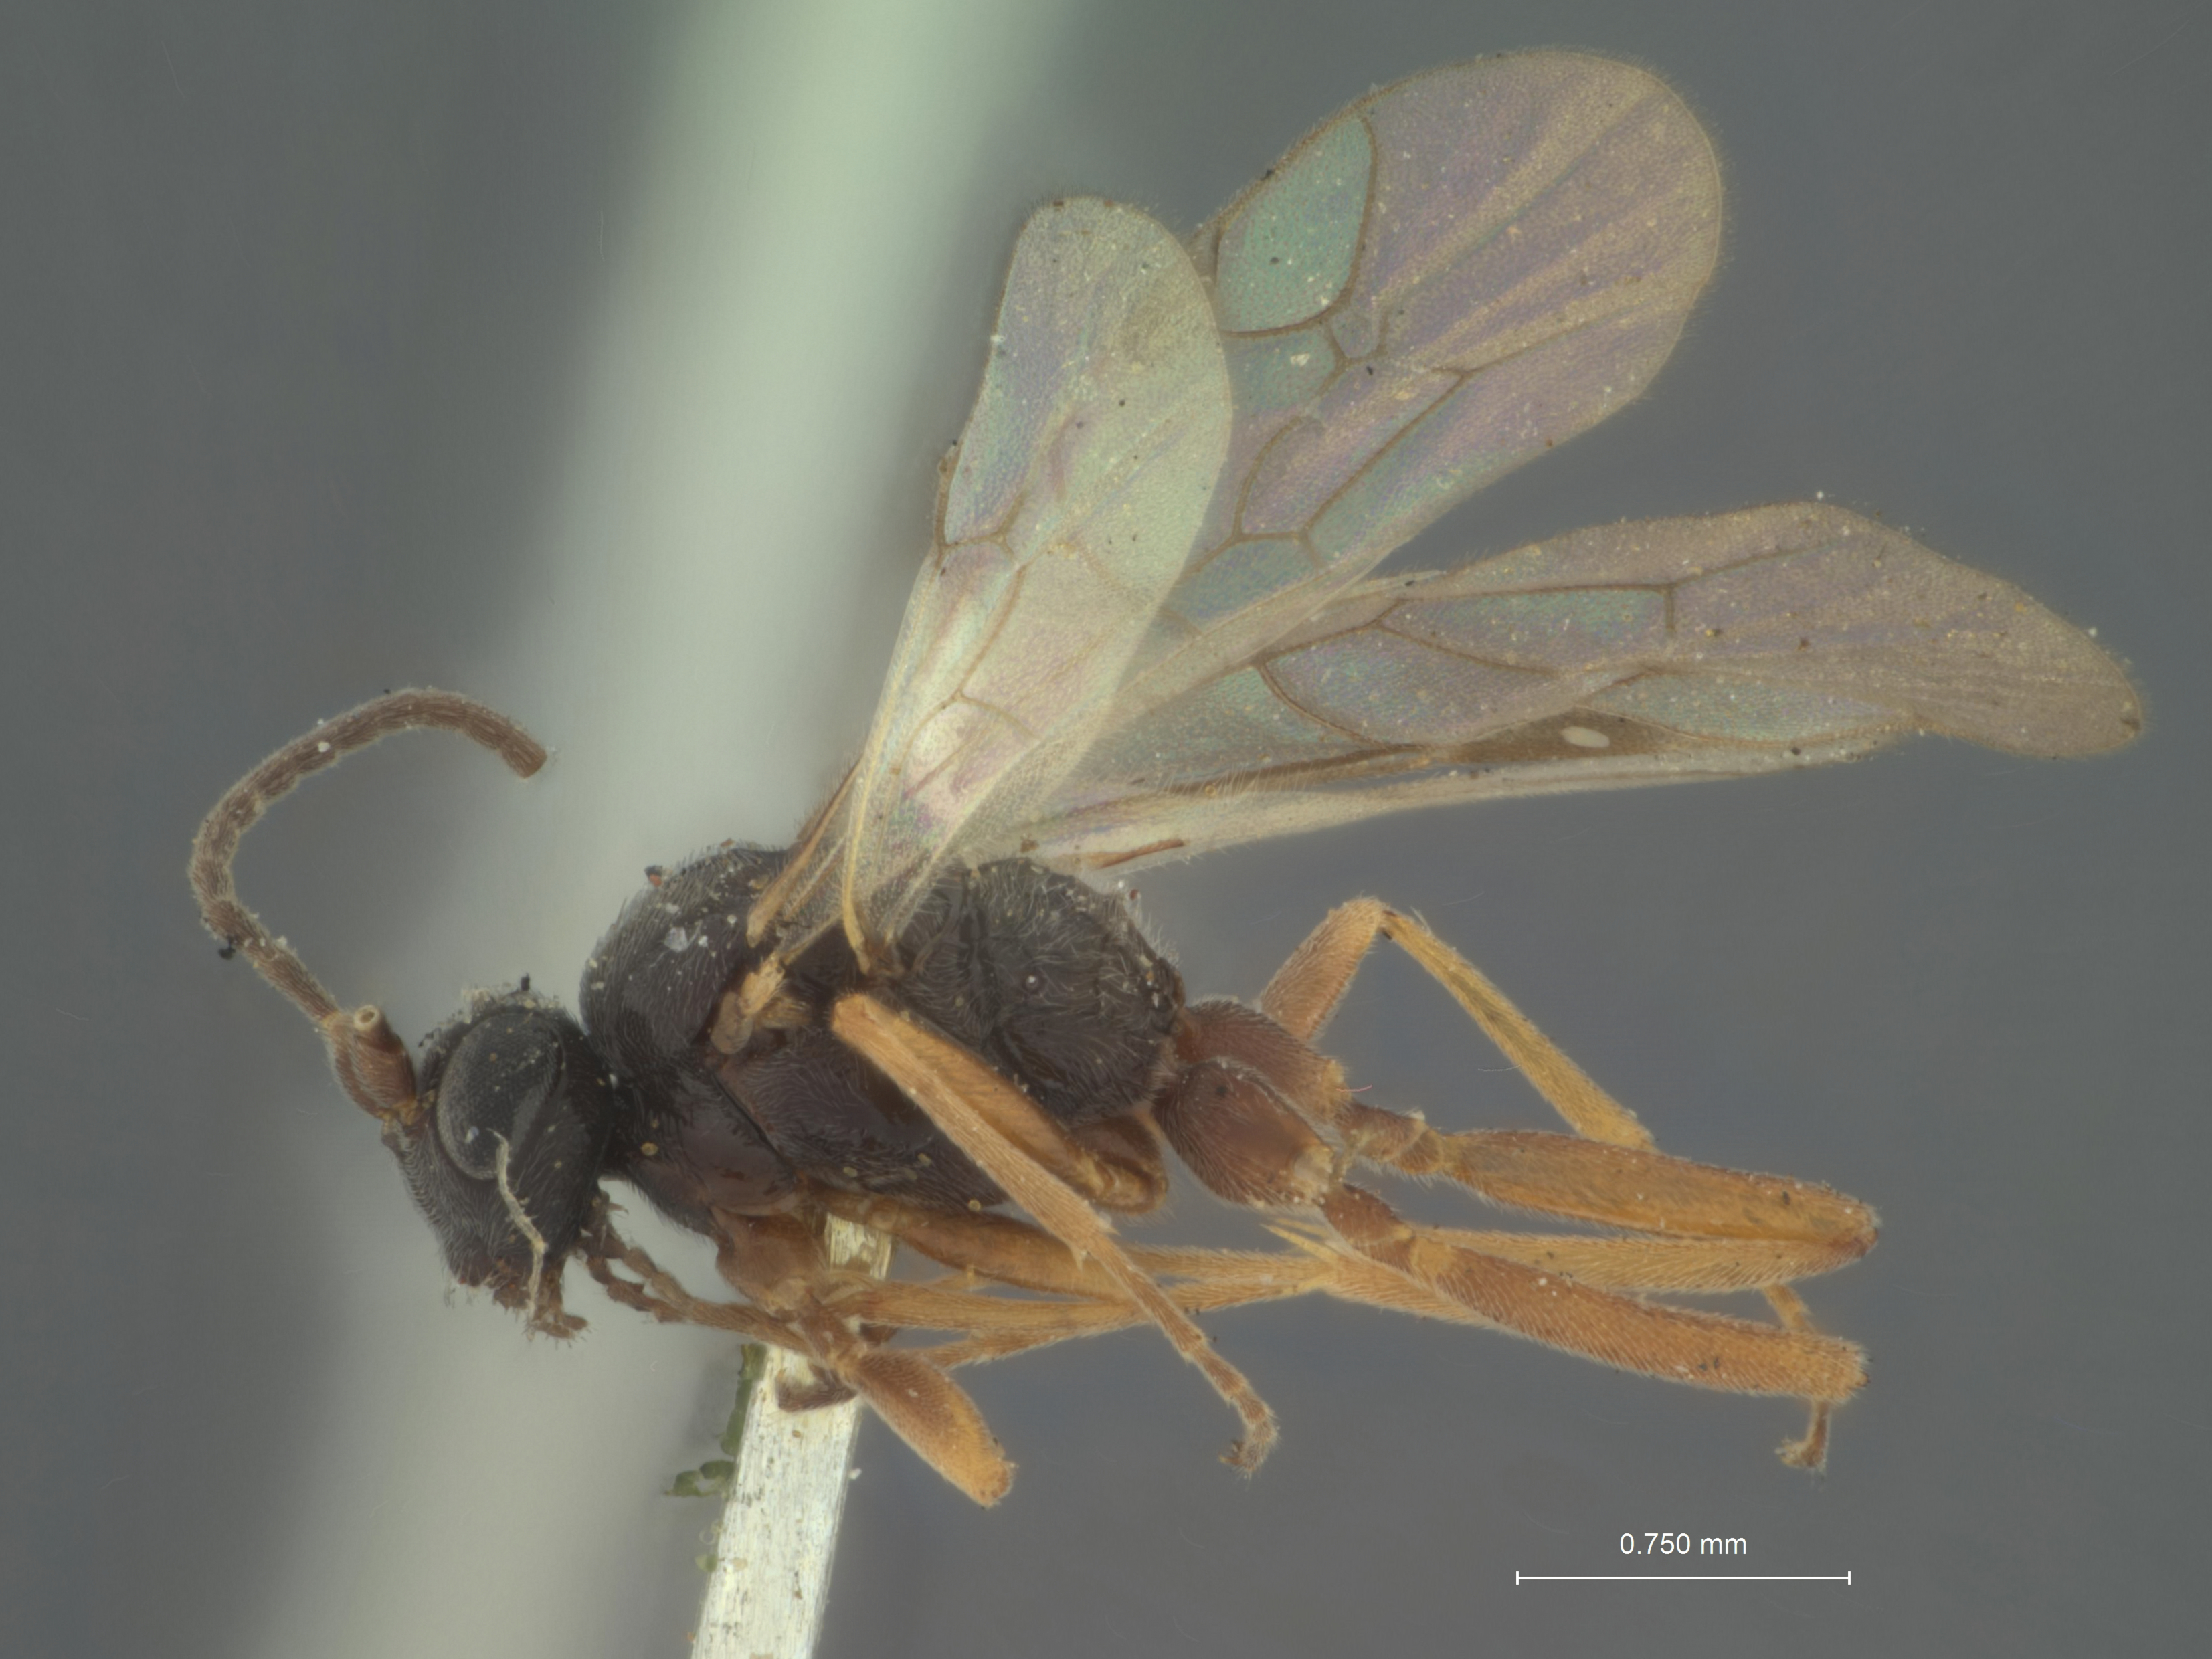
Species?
Aclastus rufipes
